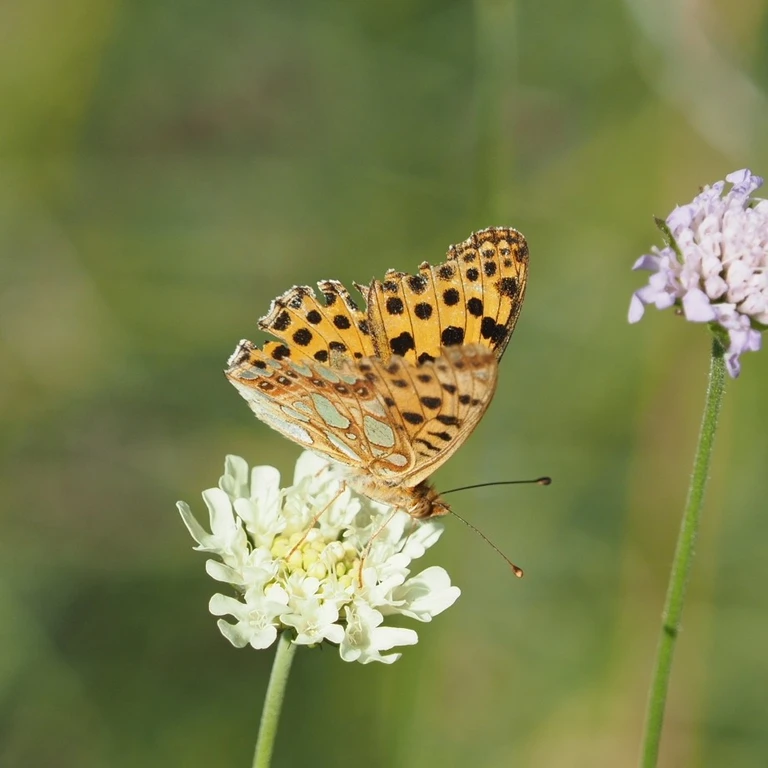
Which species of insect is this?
Issoria lathonia
